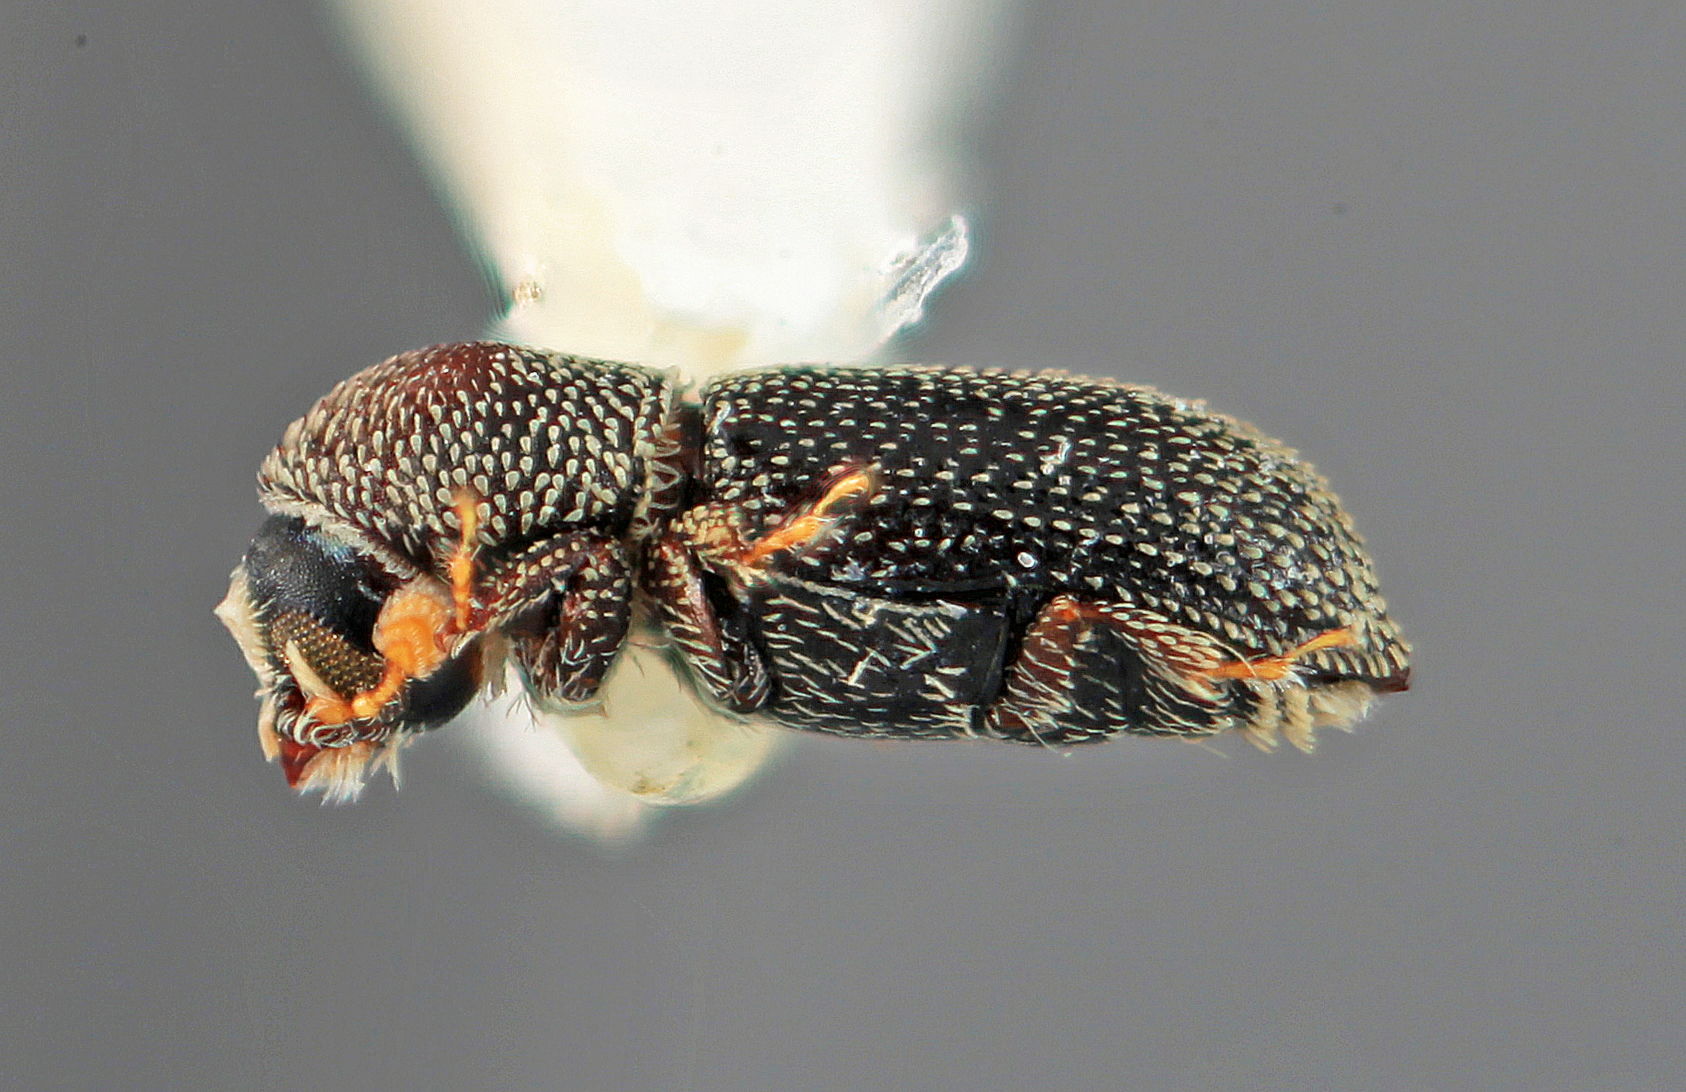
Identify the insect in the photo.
Micracisella squamatula (also Micracis squamatula)
